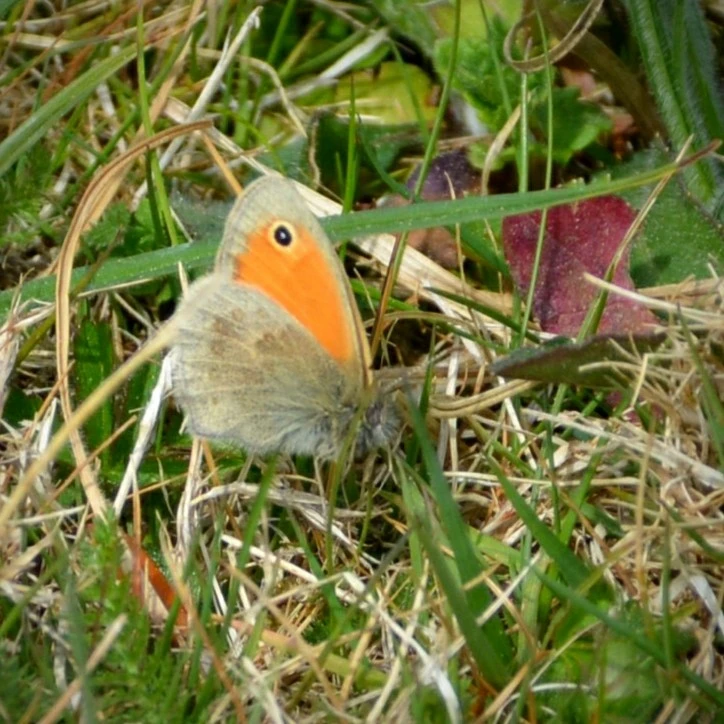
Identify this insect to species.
Coenonympha pamphilus
